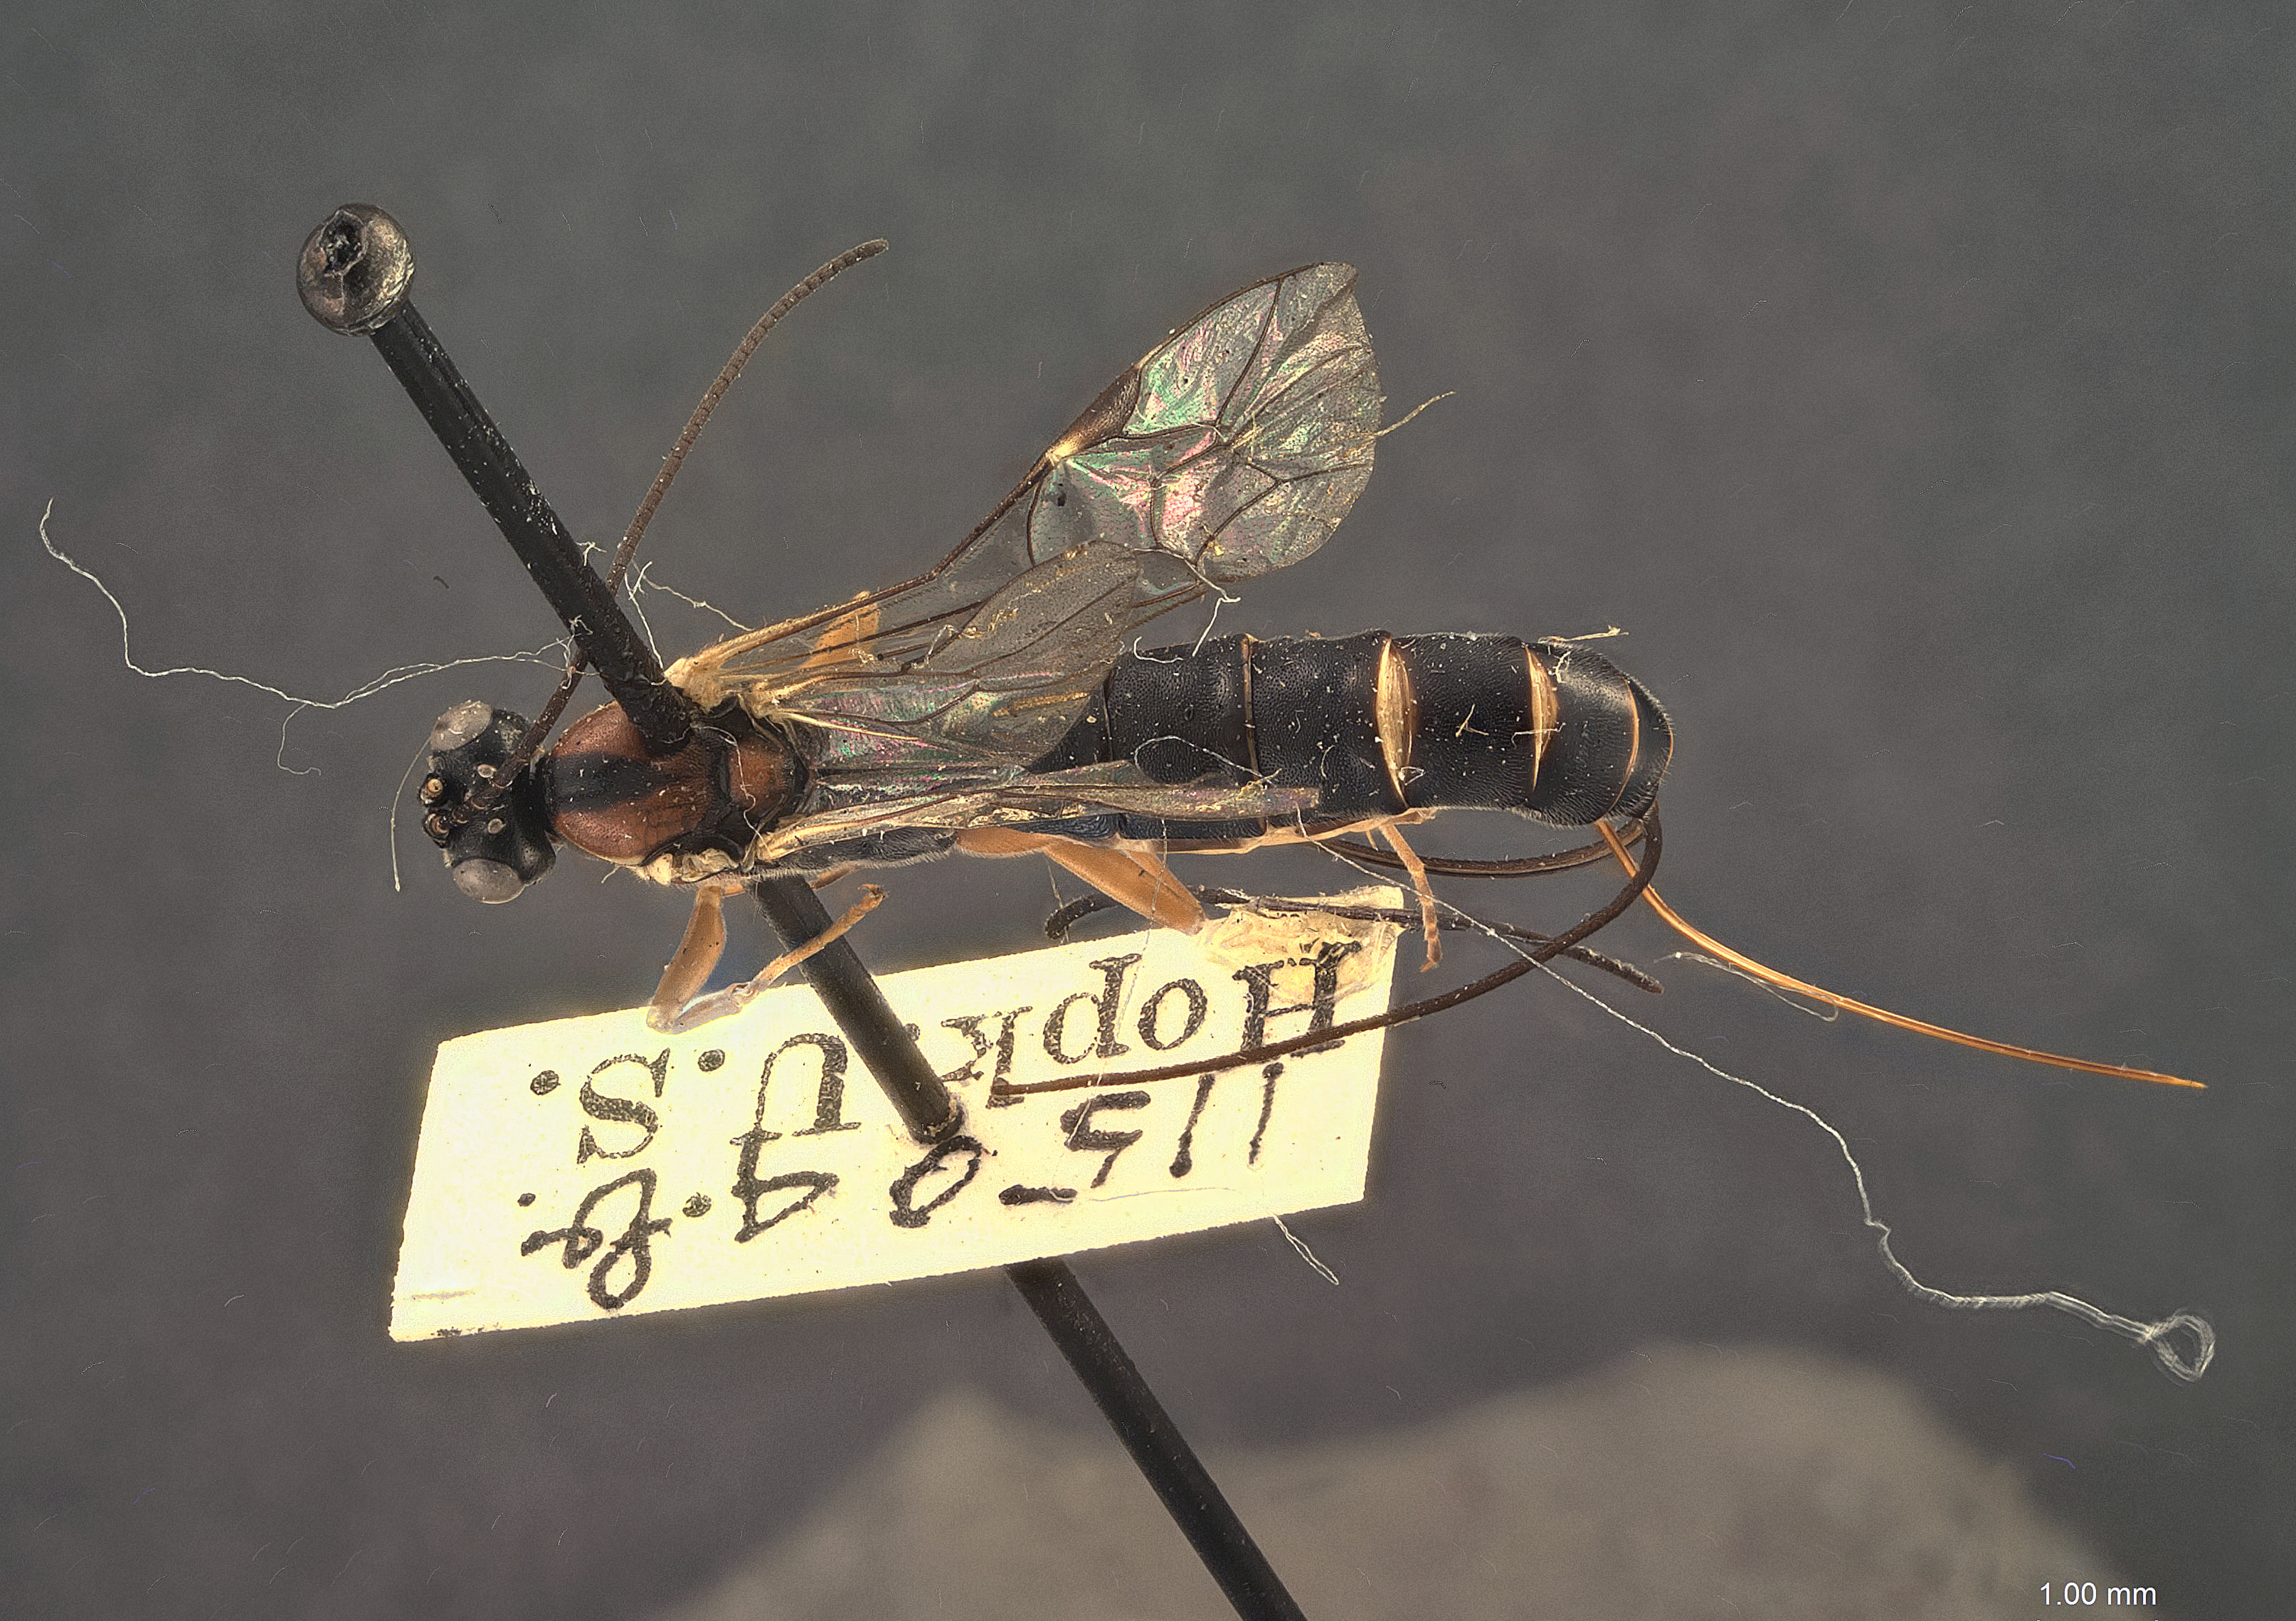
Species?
Stilbopoides maculiventrus
